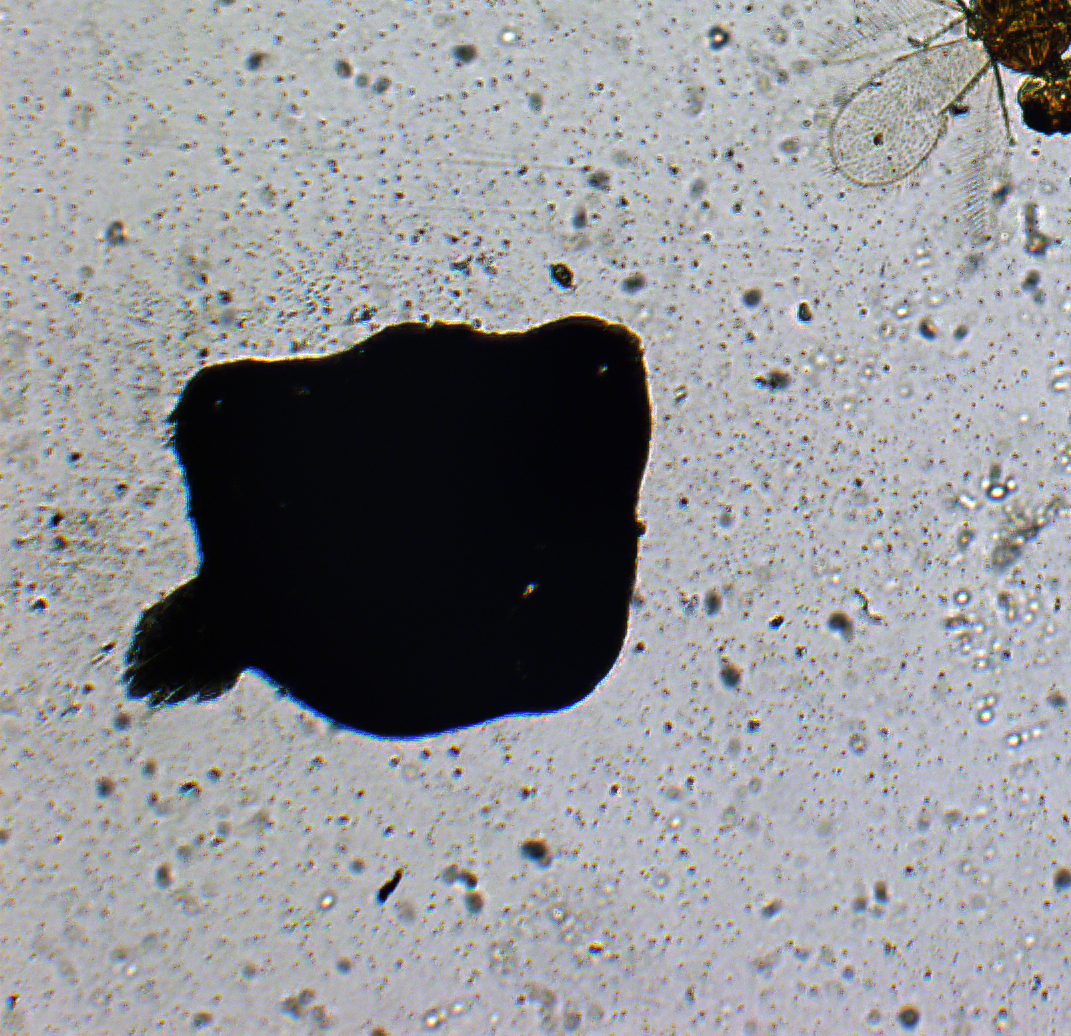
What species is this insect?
Encarsia aonidiae
